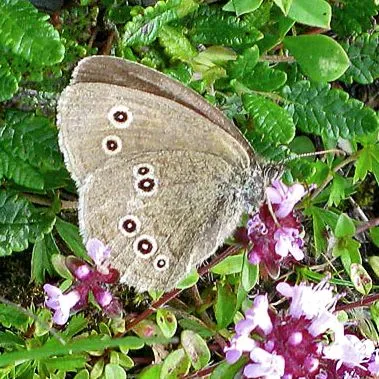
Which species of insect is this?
Aphantopus hyperantus
